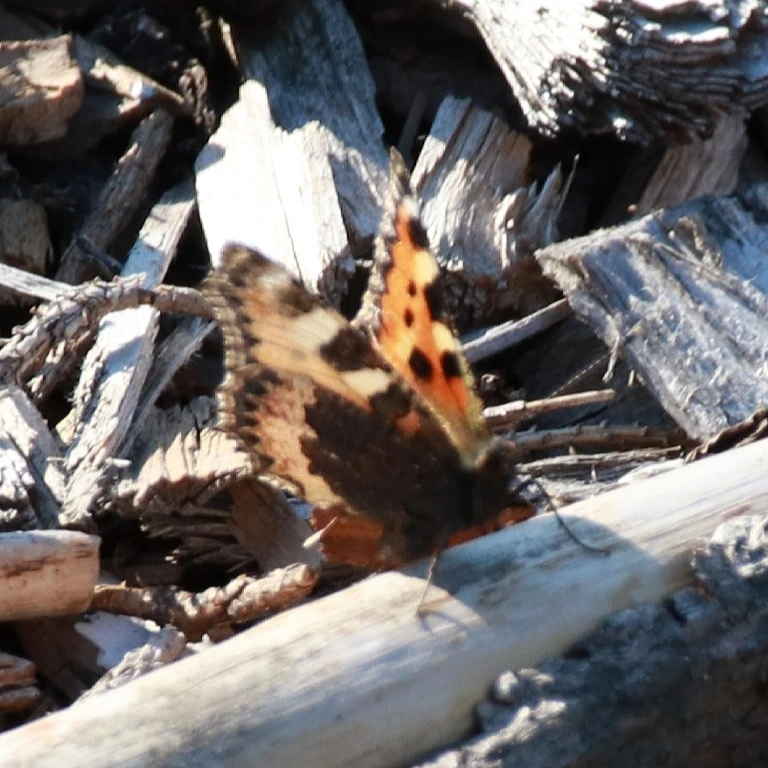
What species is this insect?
Aglais urticae
